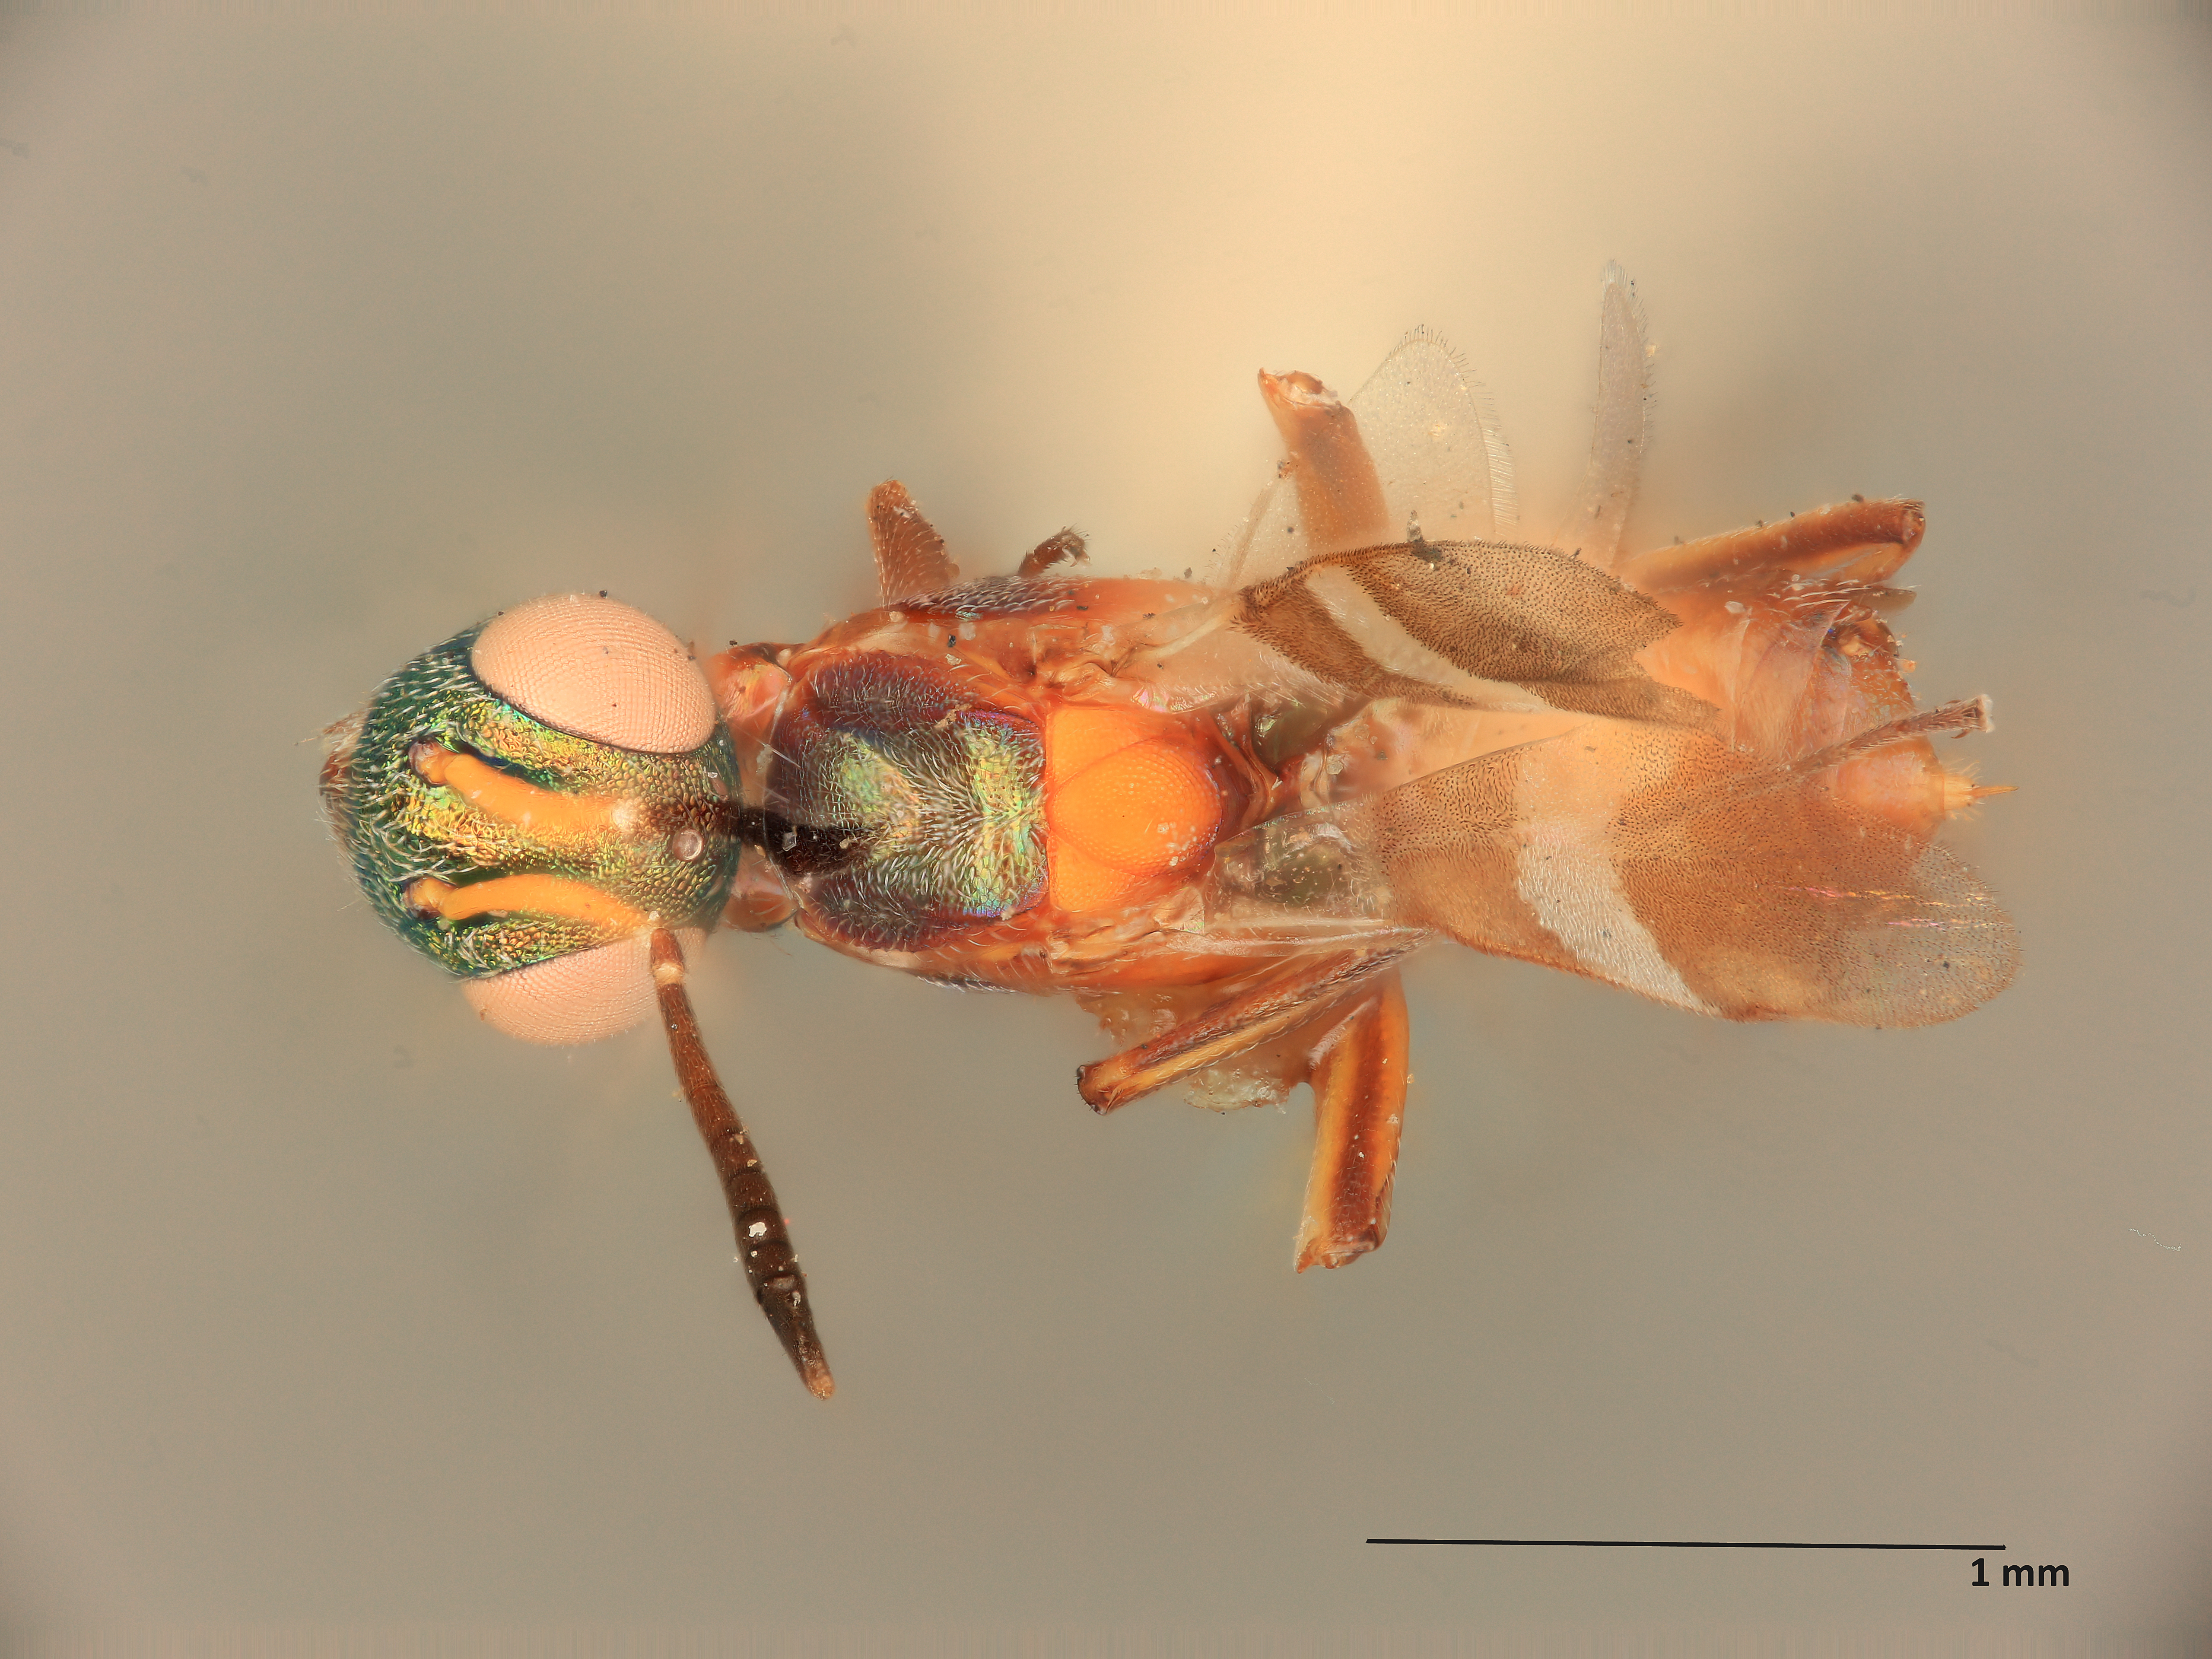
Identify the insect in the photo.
Anastatus semiflavidus
